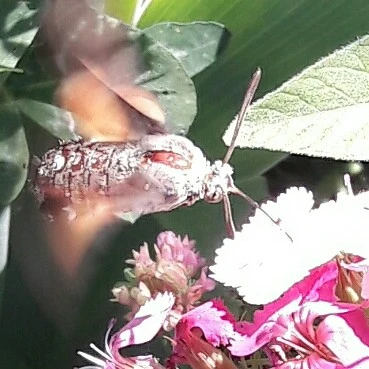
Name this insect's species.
Macroglossum stellatarum
